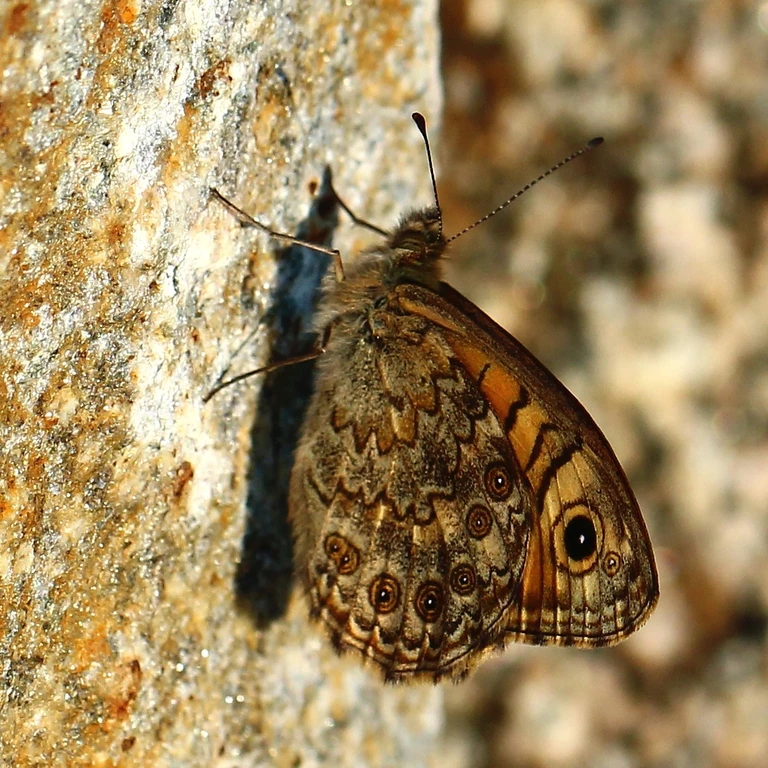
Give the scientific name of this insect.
Lasiommata megera (also Pararge megera)
